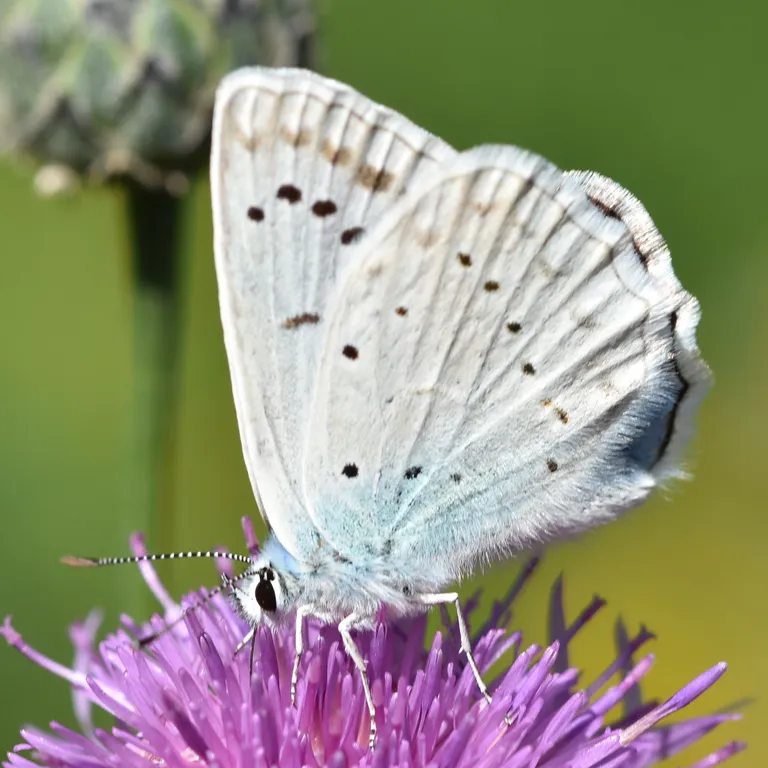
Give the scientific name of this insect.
Polyommatus daphnis
